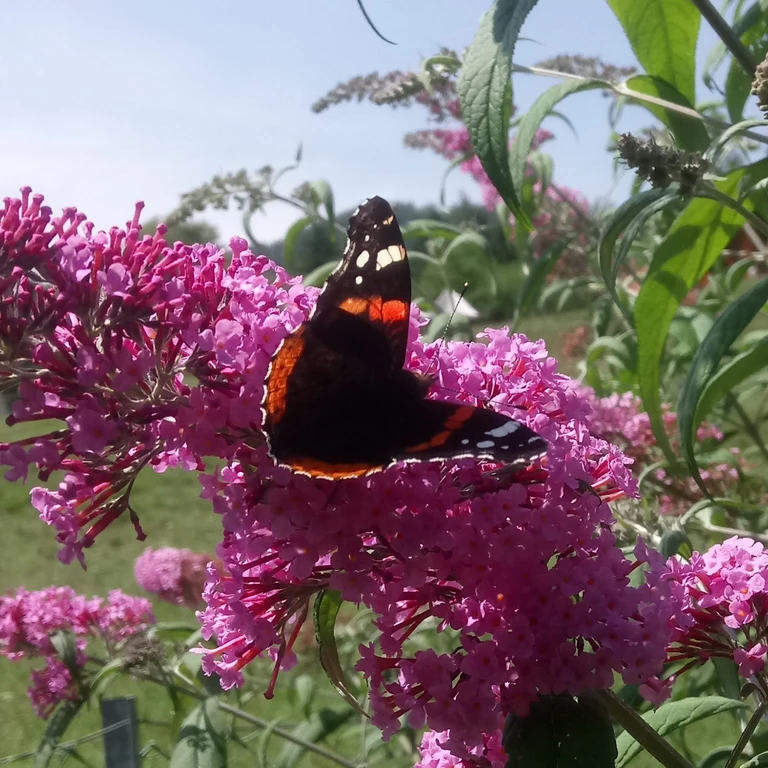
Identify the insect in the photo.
Vanessa atalanta
